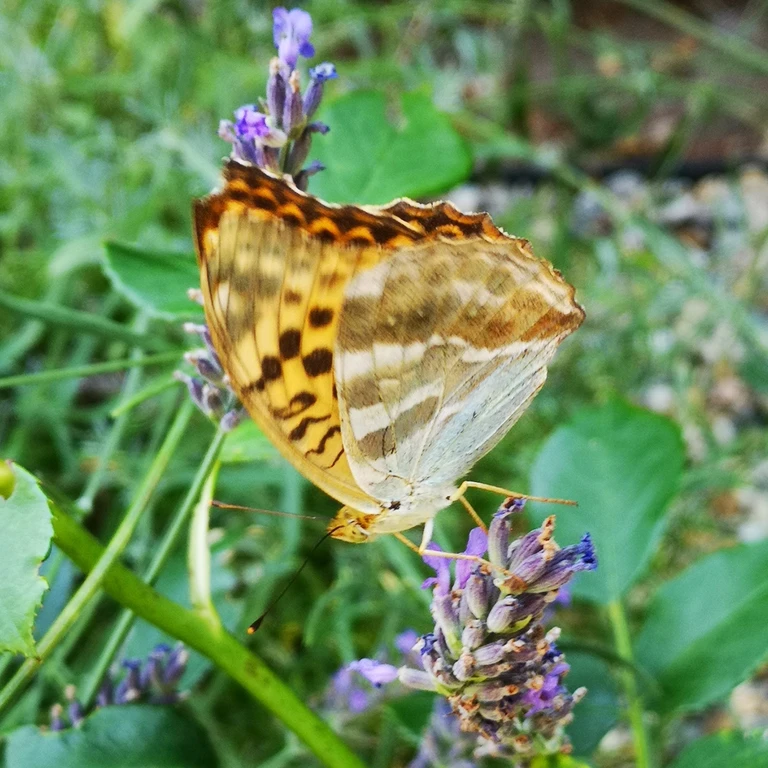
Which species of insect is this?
Argynnis paphia
